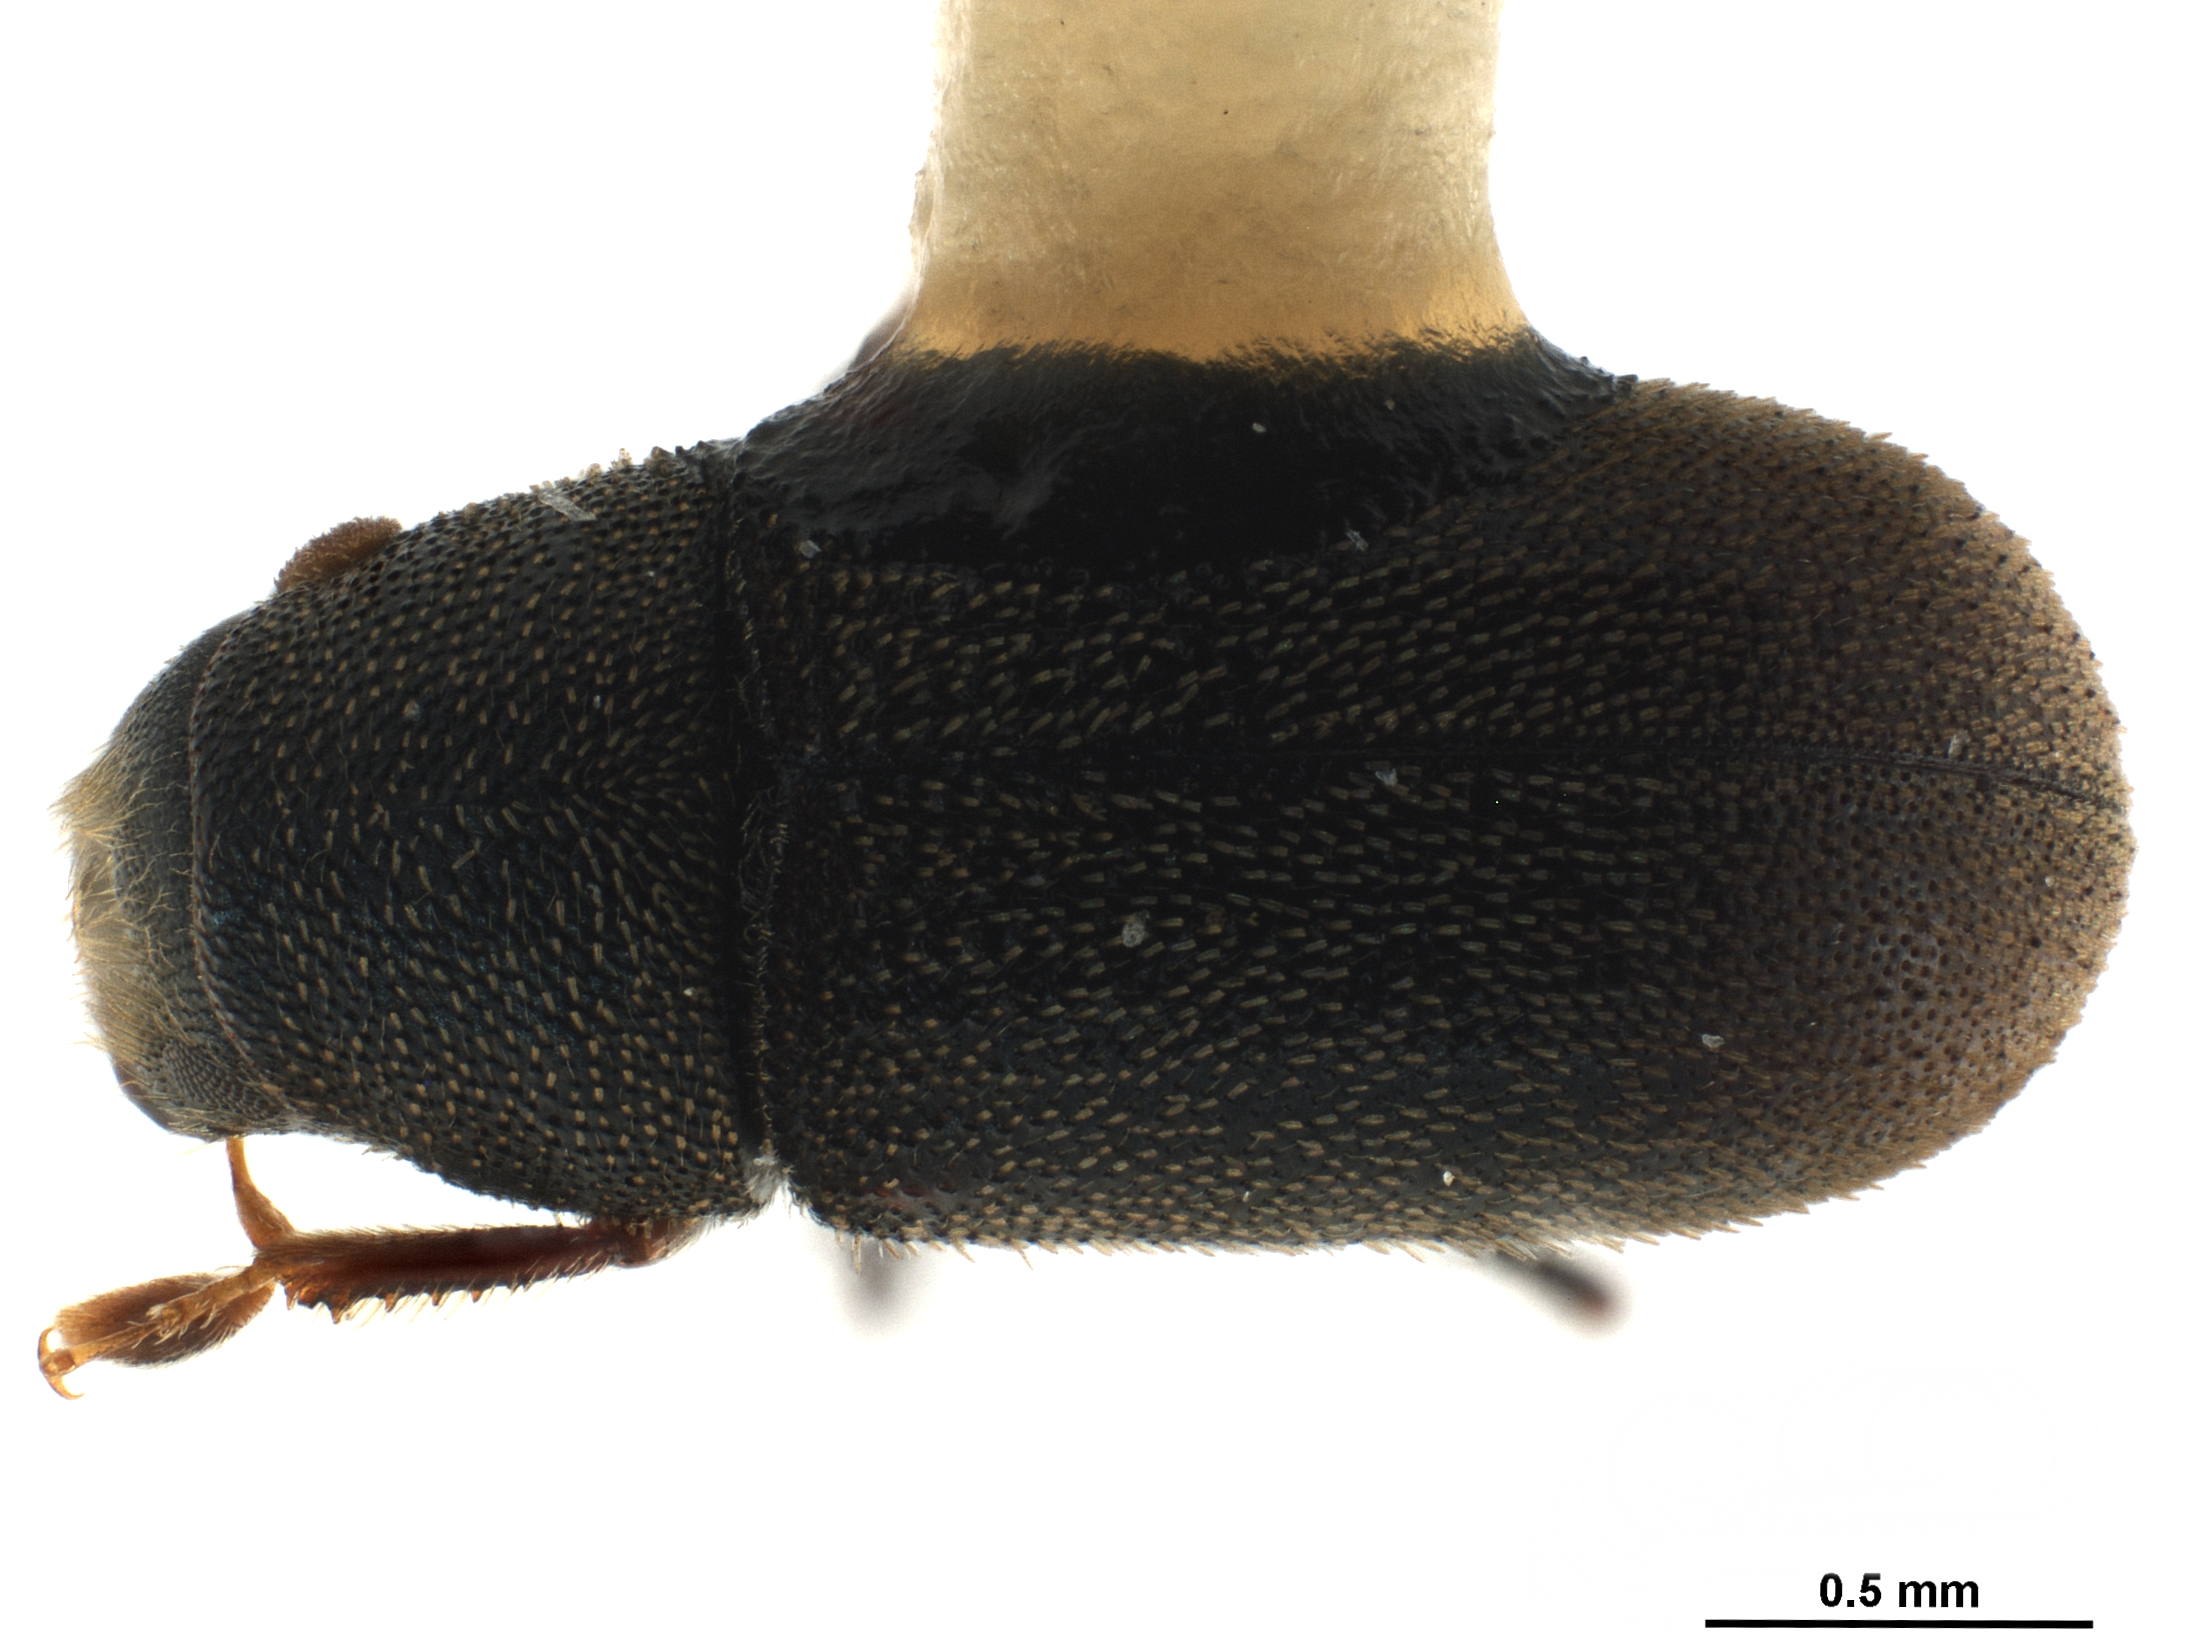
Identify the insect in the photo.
Polygraphus horyurensis
